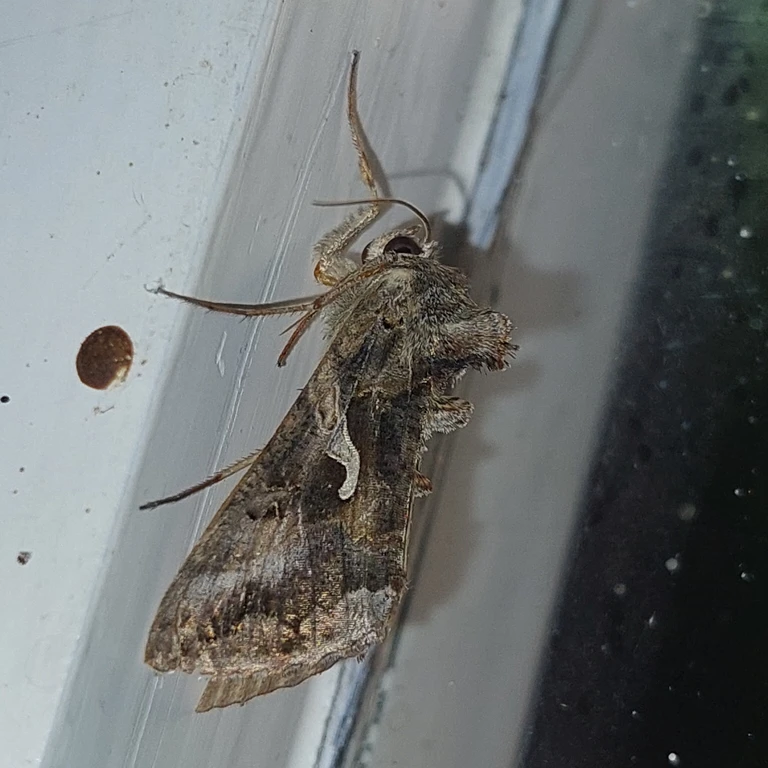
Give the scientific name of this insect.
Autographa gamma
